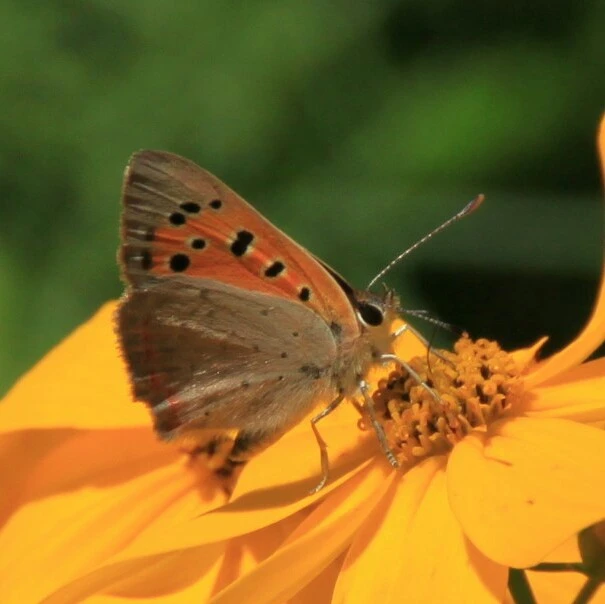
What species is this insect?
Lycaena phlaeas
